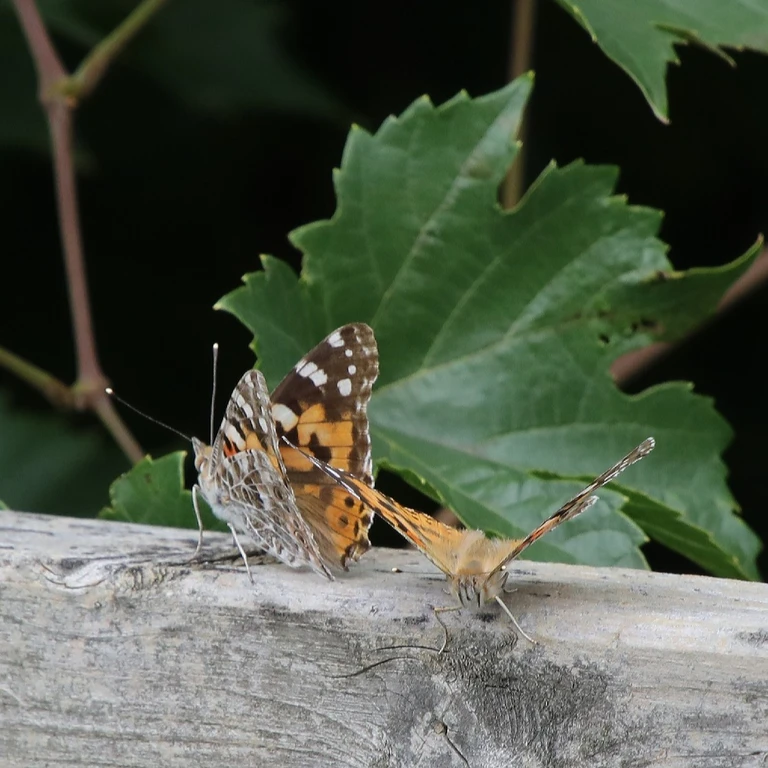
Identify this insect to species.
Vanessa cardui
